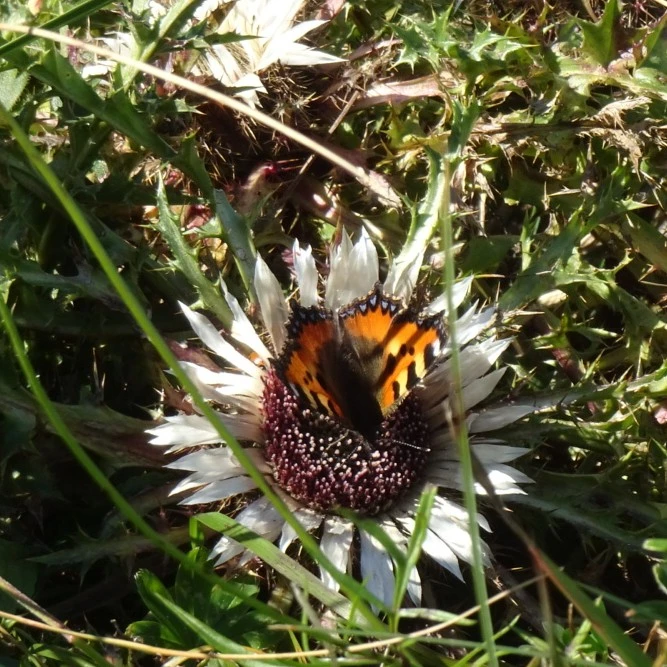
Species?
Aglais urticae
